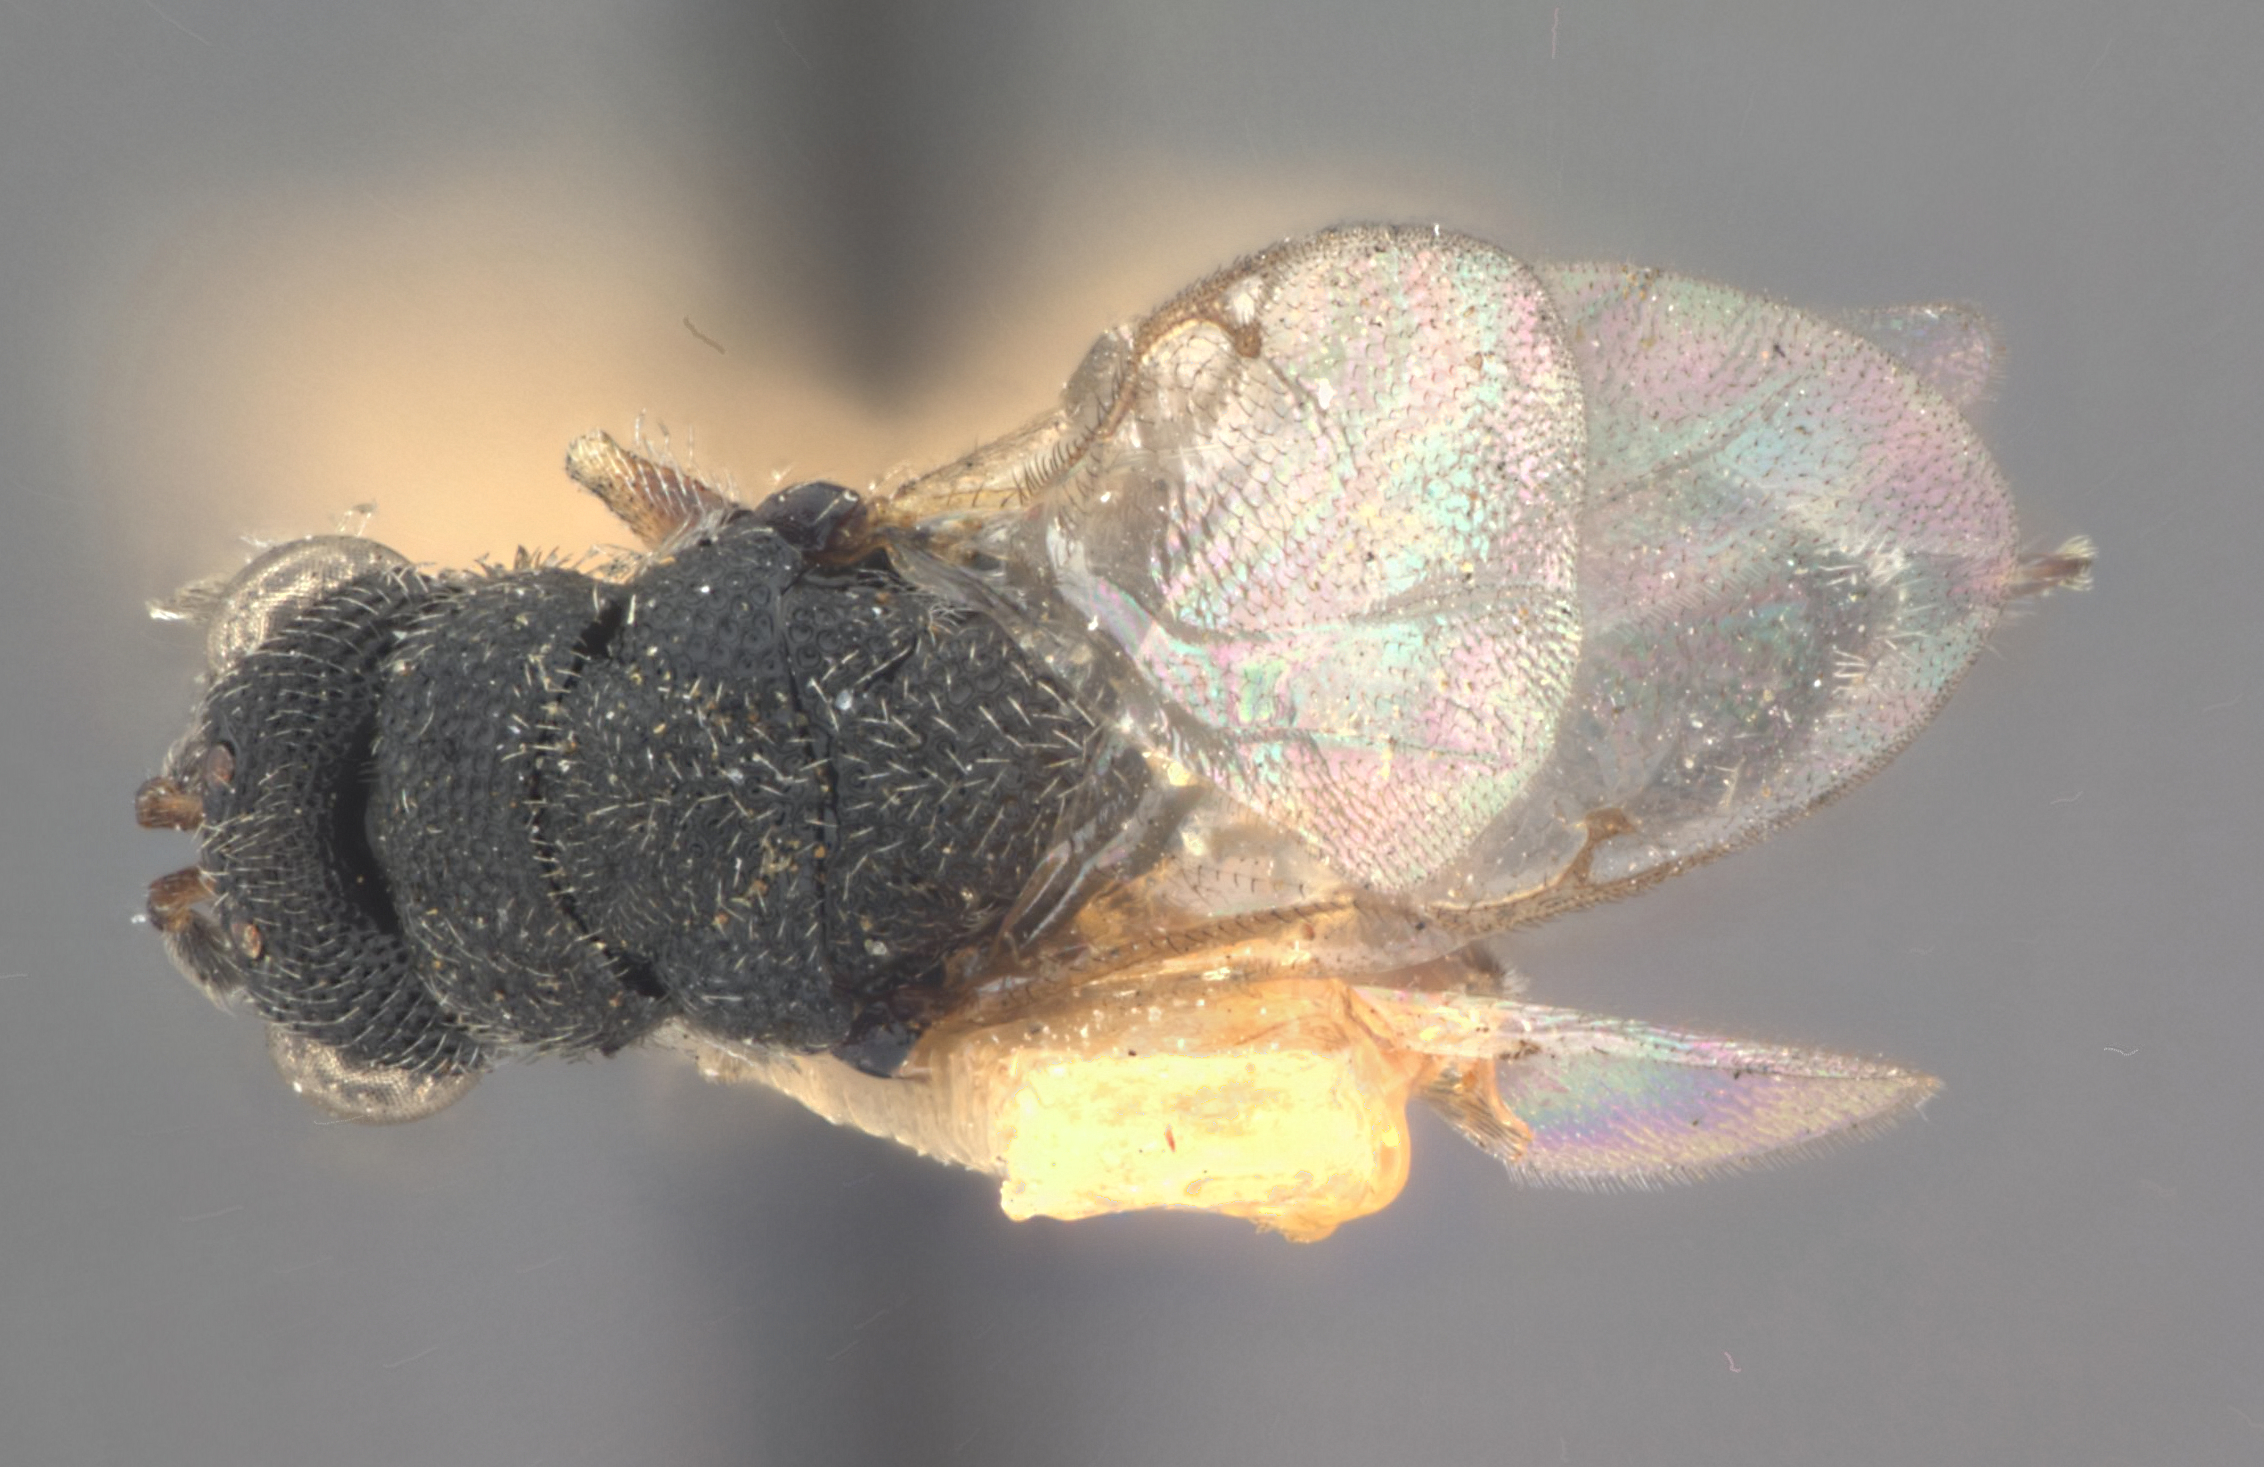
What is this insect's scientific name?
Eurytoma leptovena
